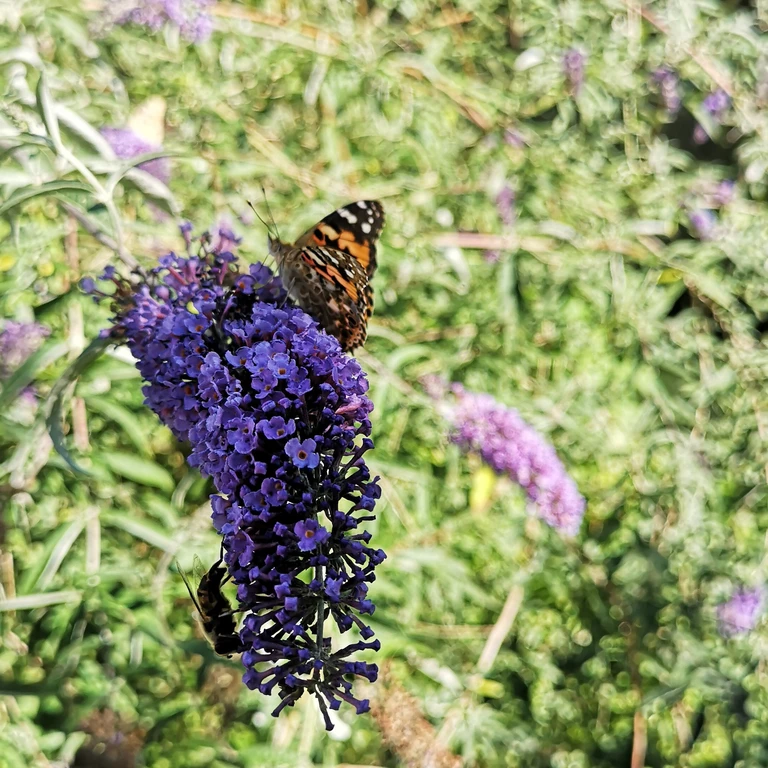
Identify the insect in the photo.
Vanessa cardui
